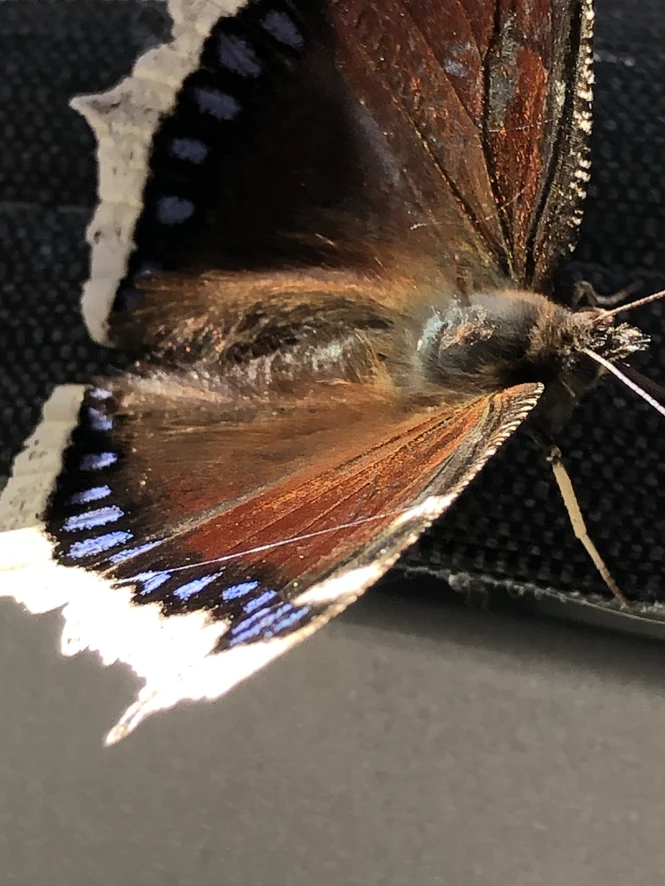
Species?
Nymphalis antiopa
